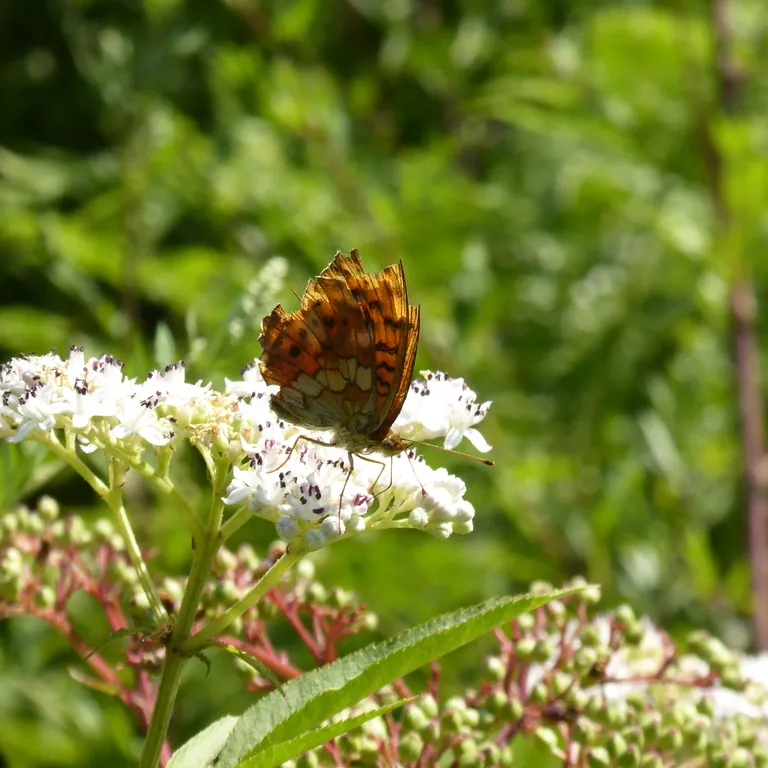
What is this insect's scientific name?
Brenthis daphne
